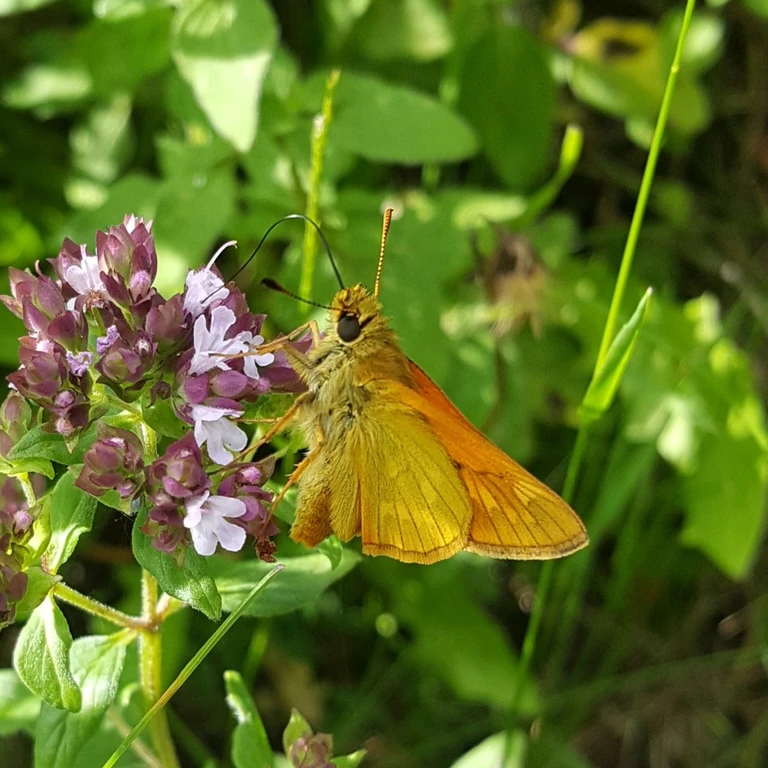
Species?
Ochlodes sylvanus (also Ochlodes venata)
